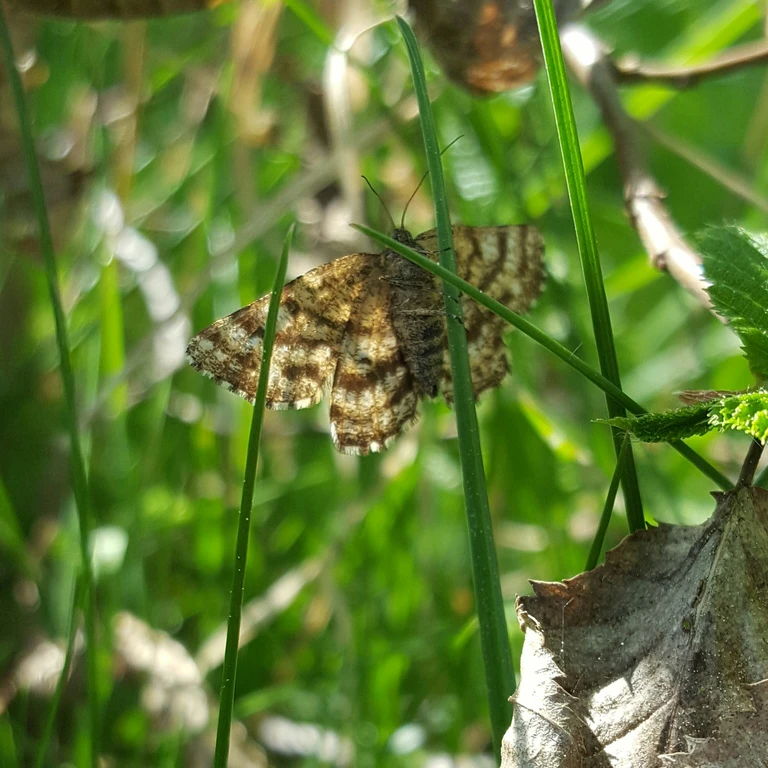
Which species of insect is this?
Ematurga atomaria
